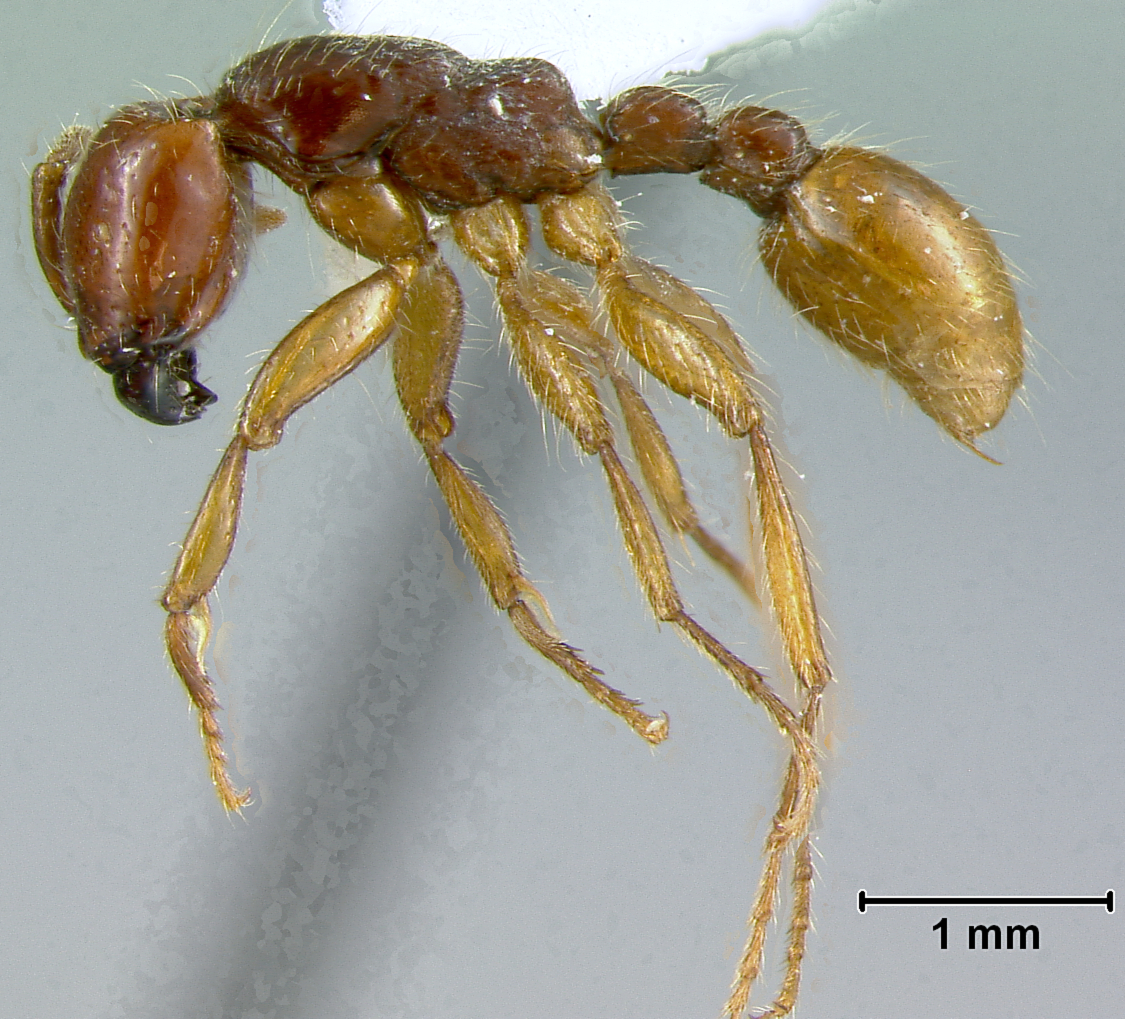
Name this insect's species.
Neivamyrmex chamelensis
